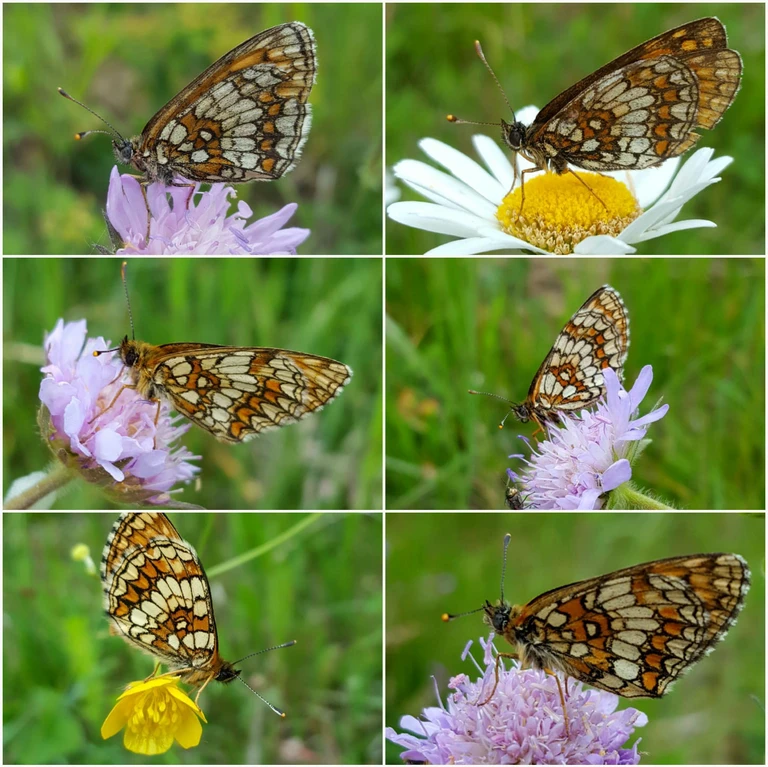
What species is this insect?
Melitaea athalia
